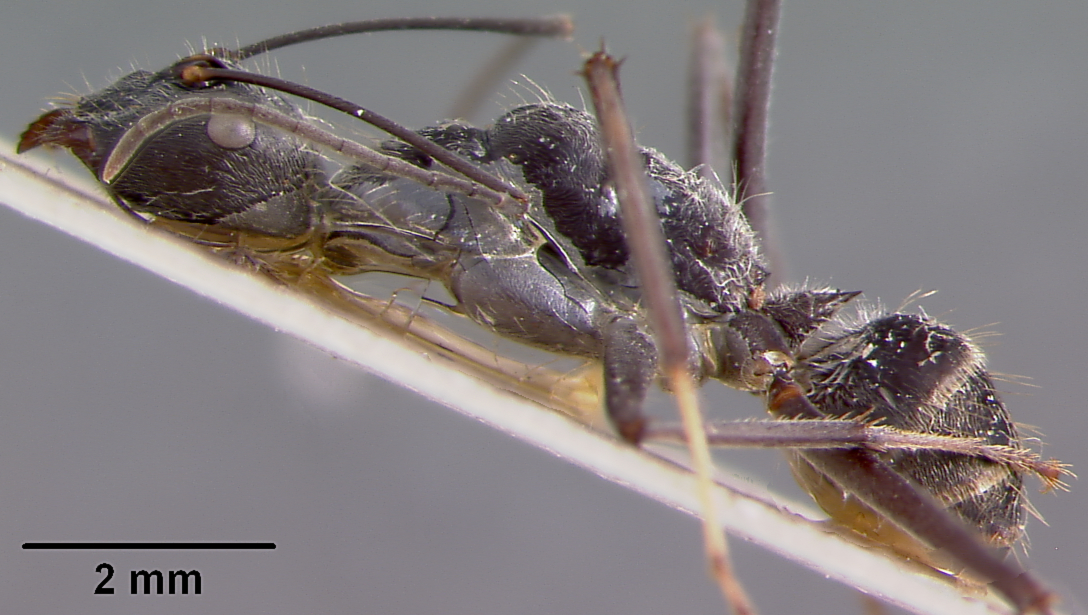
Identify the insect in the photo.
Camponotus hoplites
